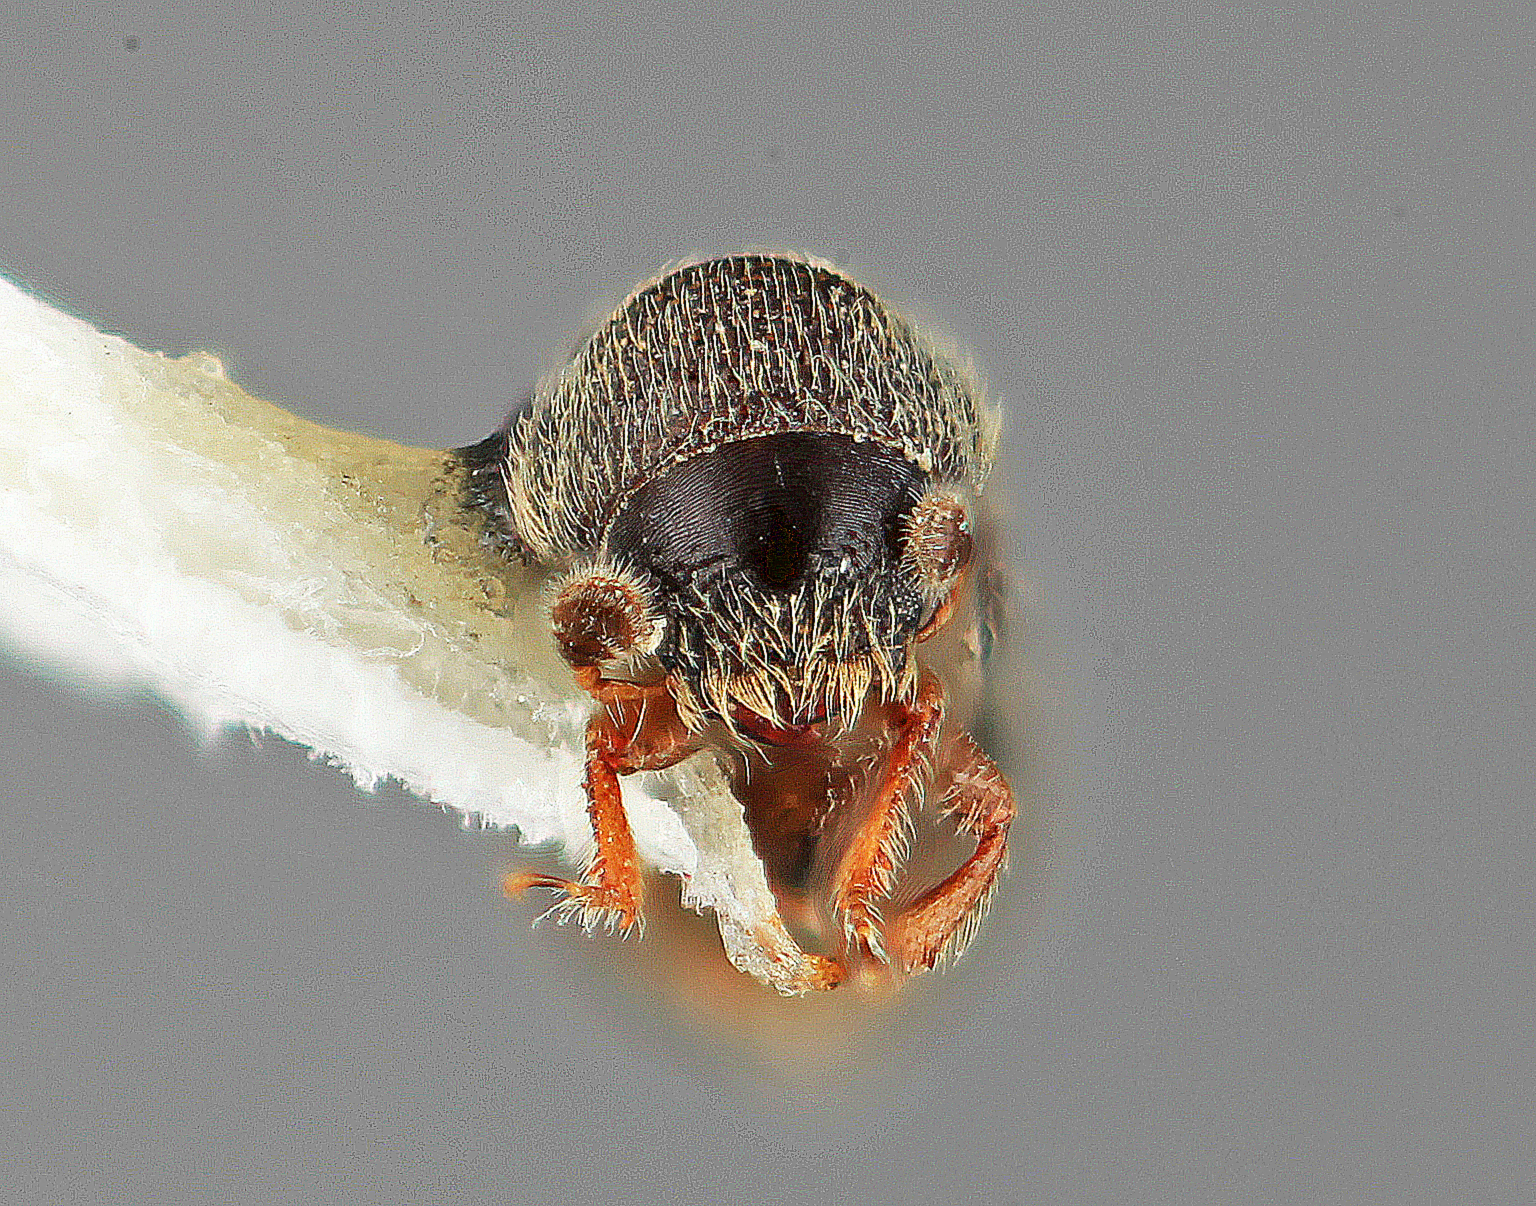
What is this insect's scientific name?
Pityophthorus podocarpi
